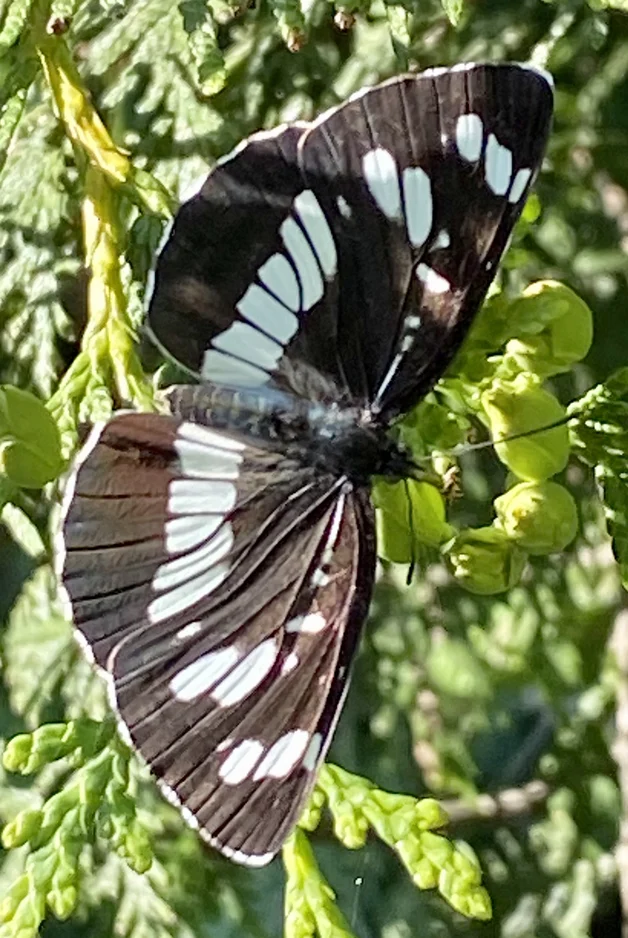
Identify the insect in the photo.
Neptis rivularis
